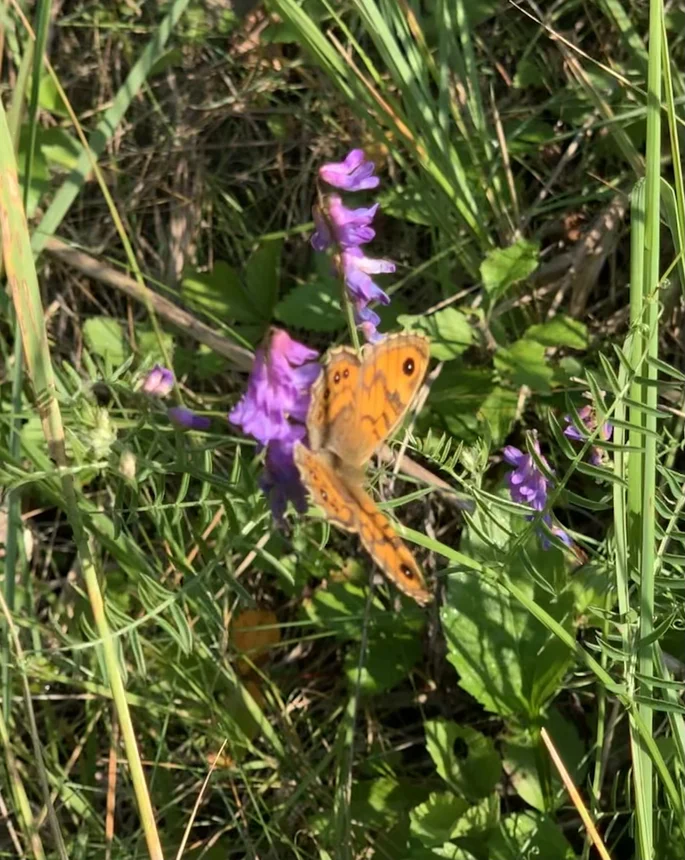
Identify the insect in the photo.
Lasiommata megera (also Pararge megera)
